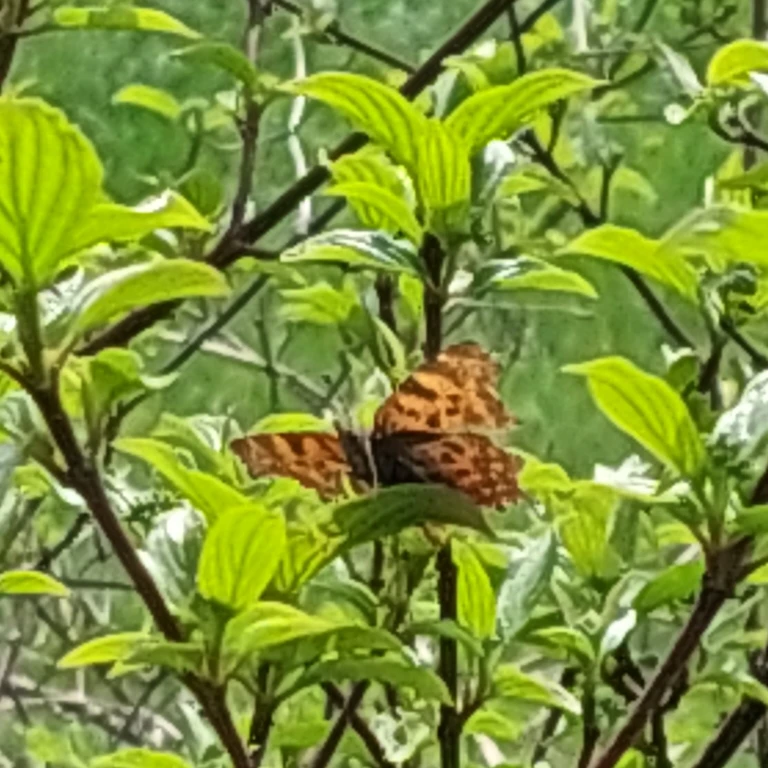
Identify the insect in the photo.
Polygonia c-album
